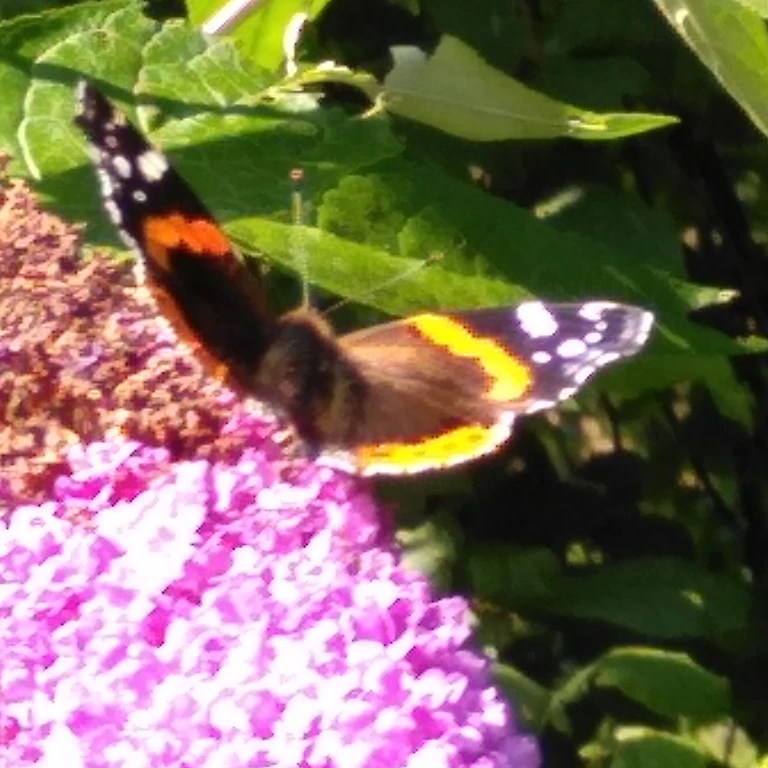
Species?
Vanessa atalanta
